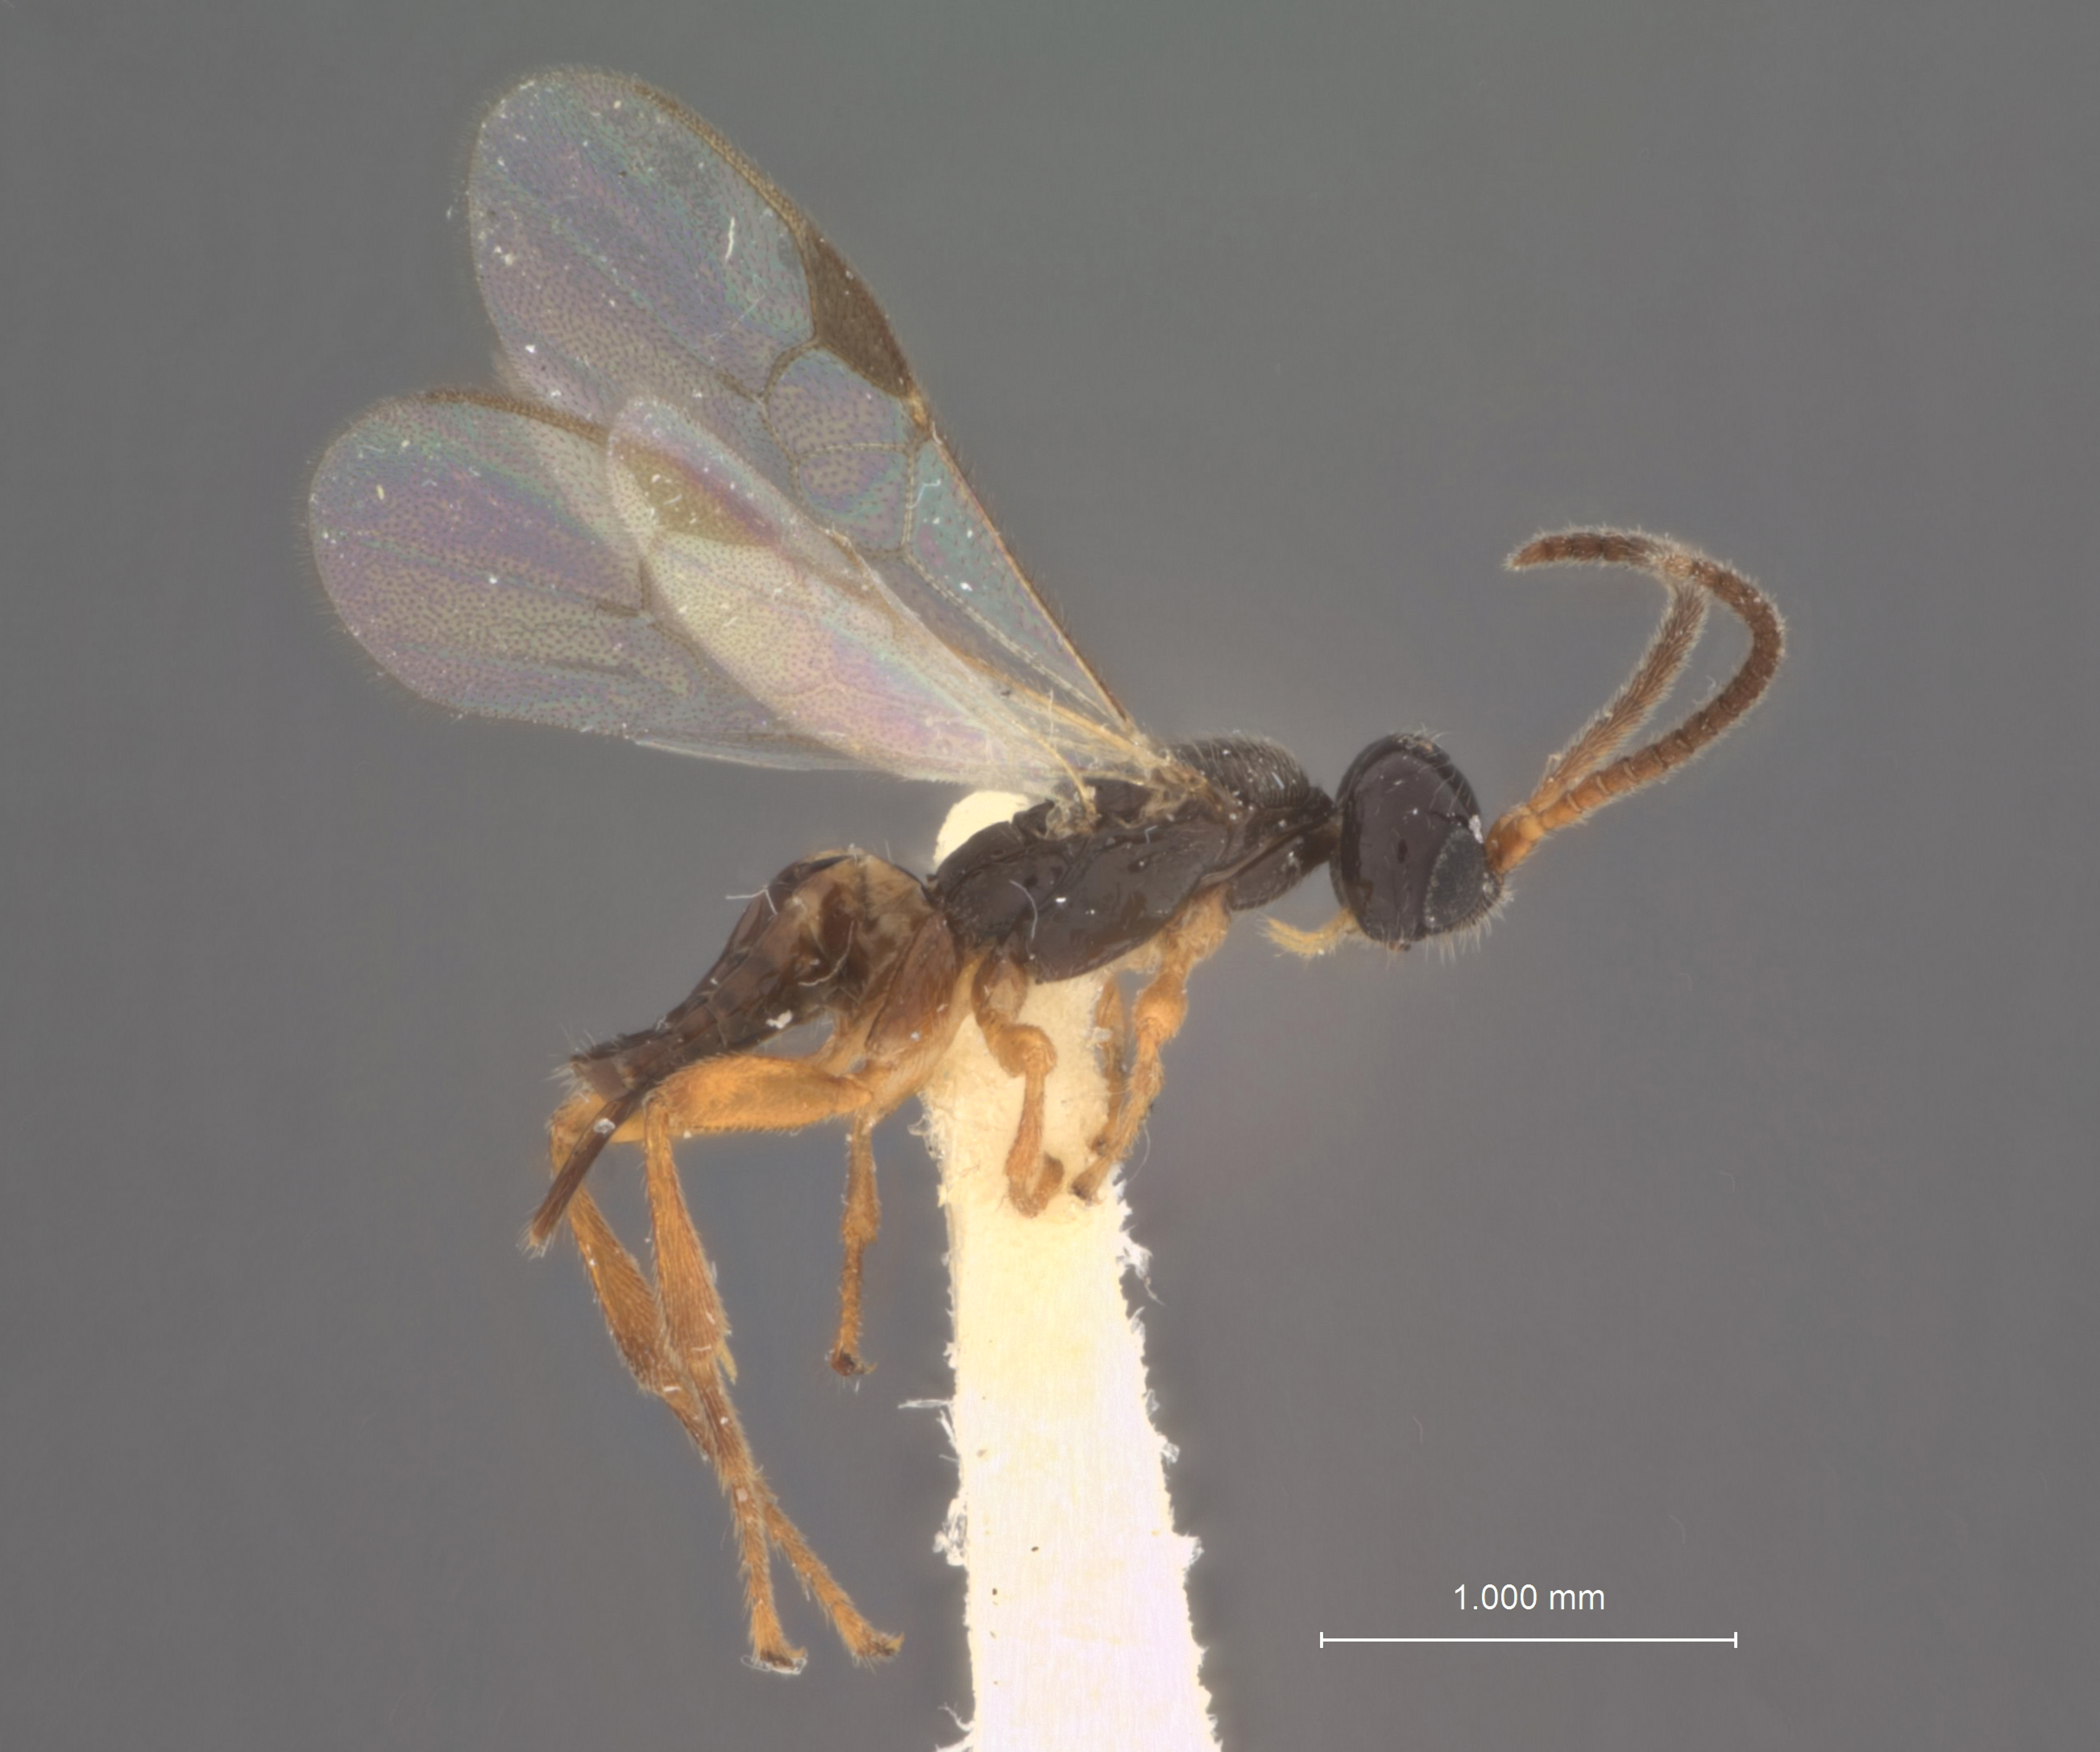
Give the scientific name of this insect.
Apanteles zitzaniae
